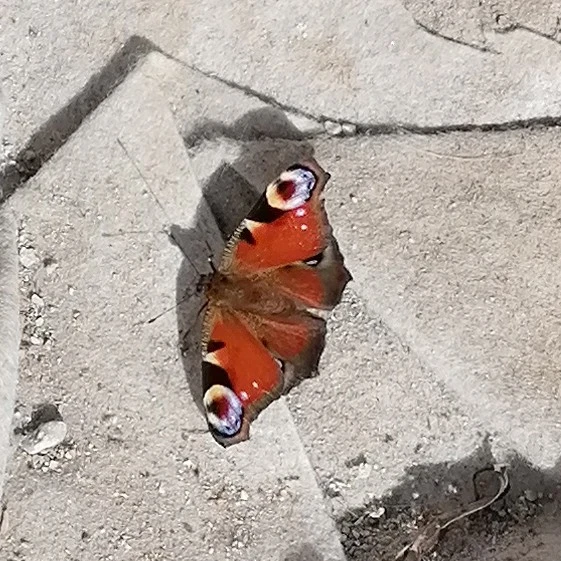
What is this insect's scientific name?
Aglais io
